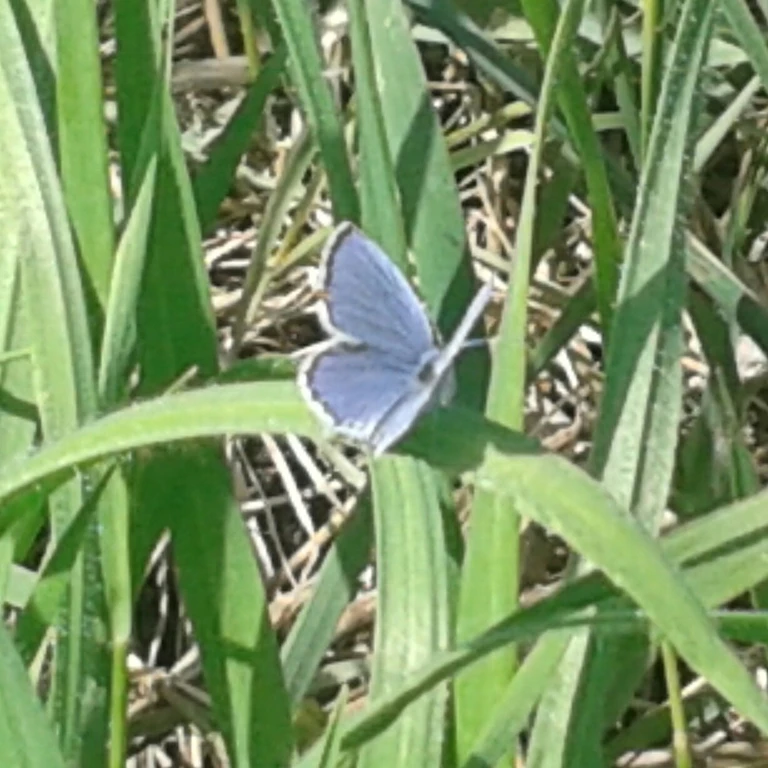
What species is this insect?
Cupido argiades (also Elkalyce argiades)
